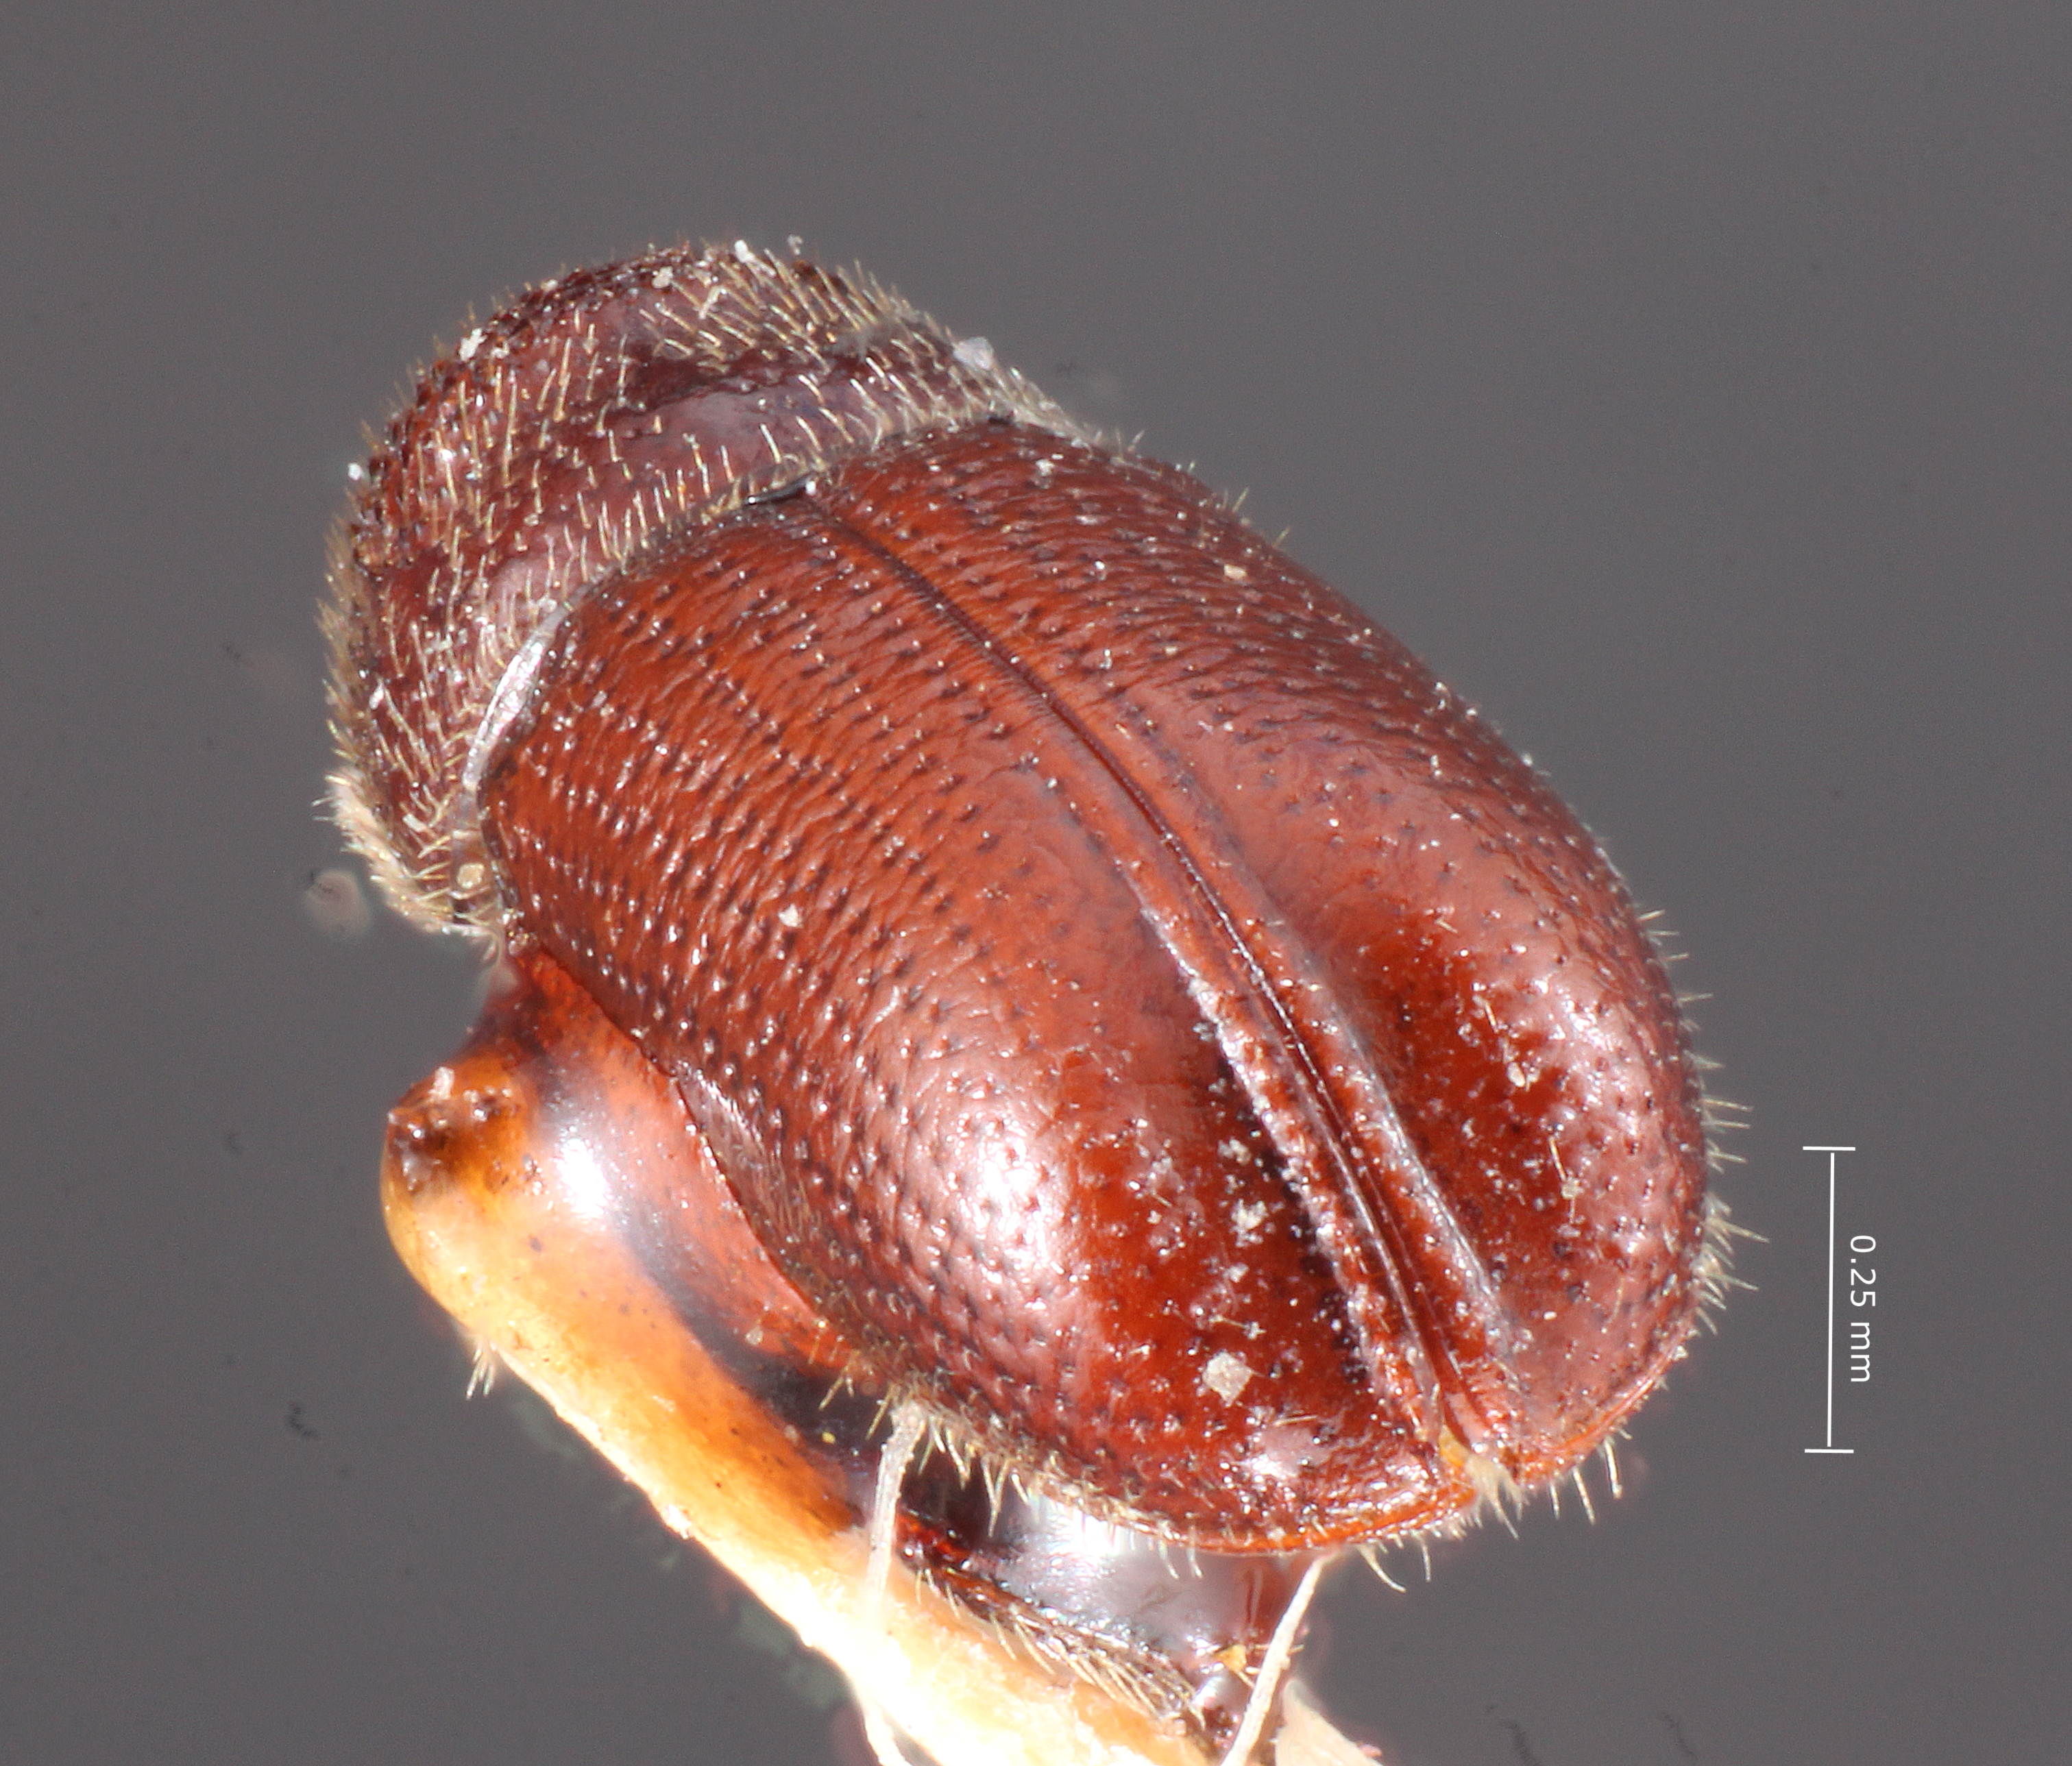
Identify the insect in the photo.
Pityophthorus caelator
